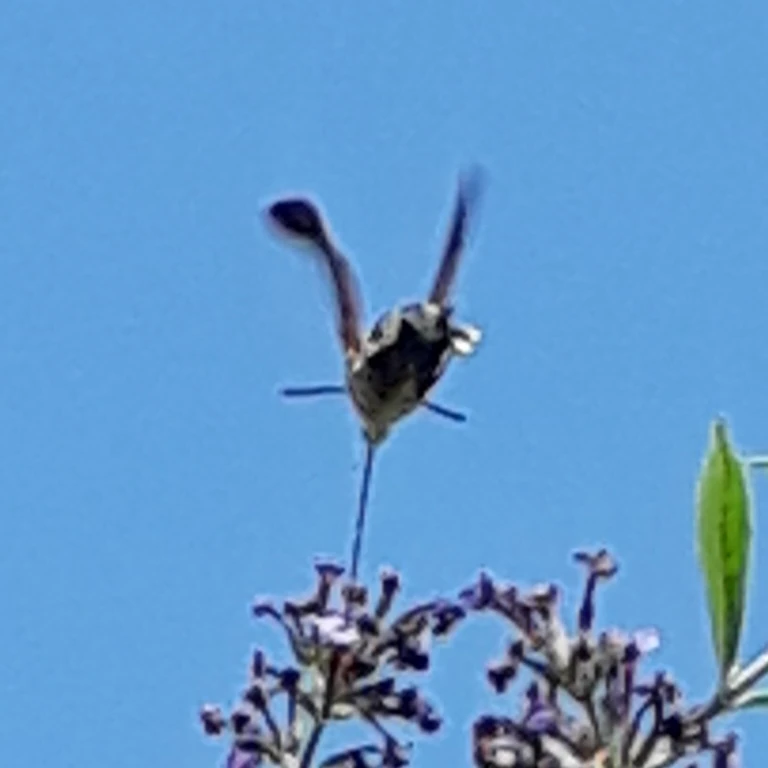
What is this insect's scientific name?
Macroglossum stellatarum
